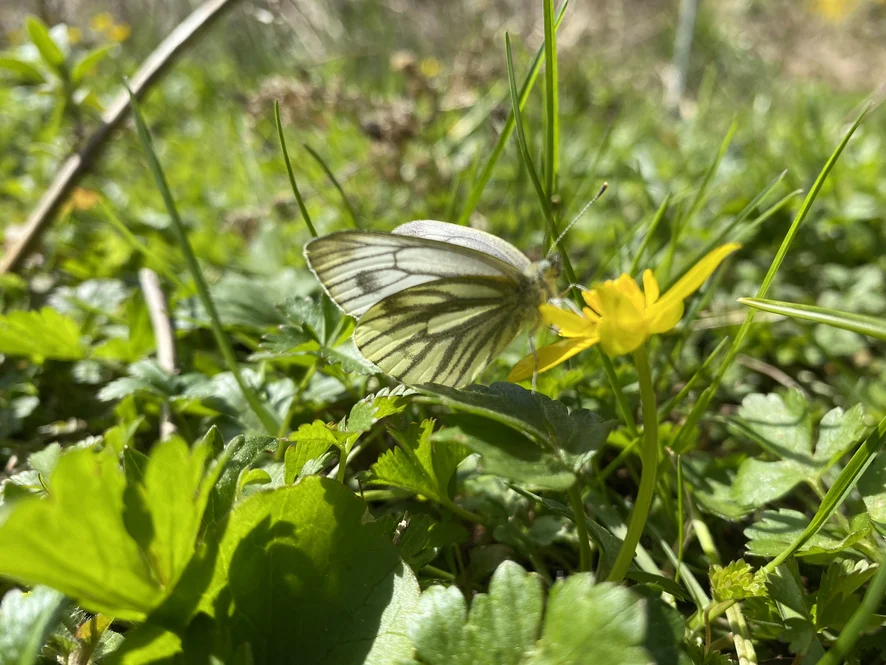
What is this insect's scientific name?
Pieris napi
